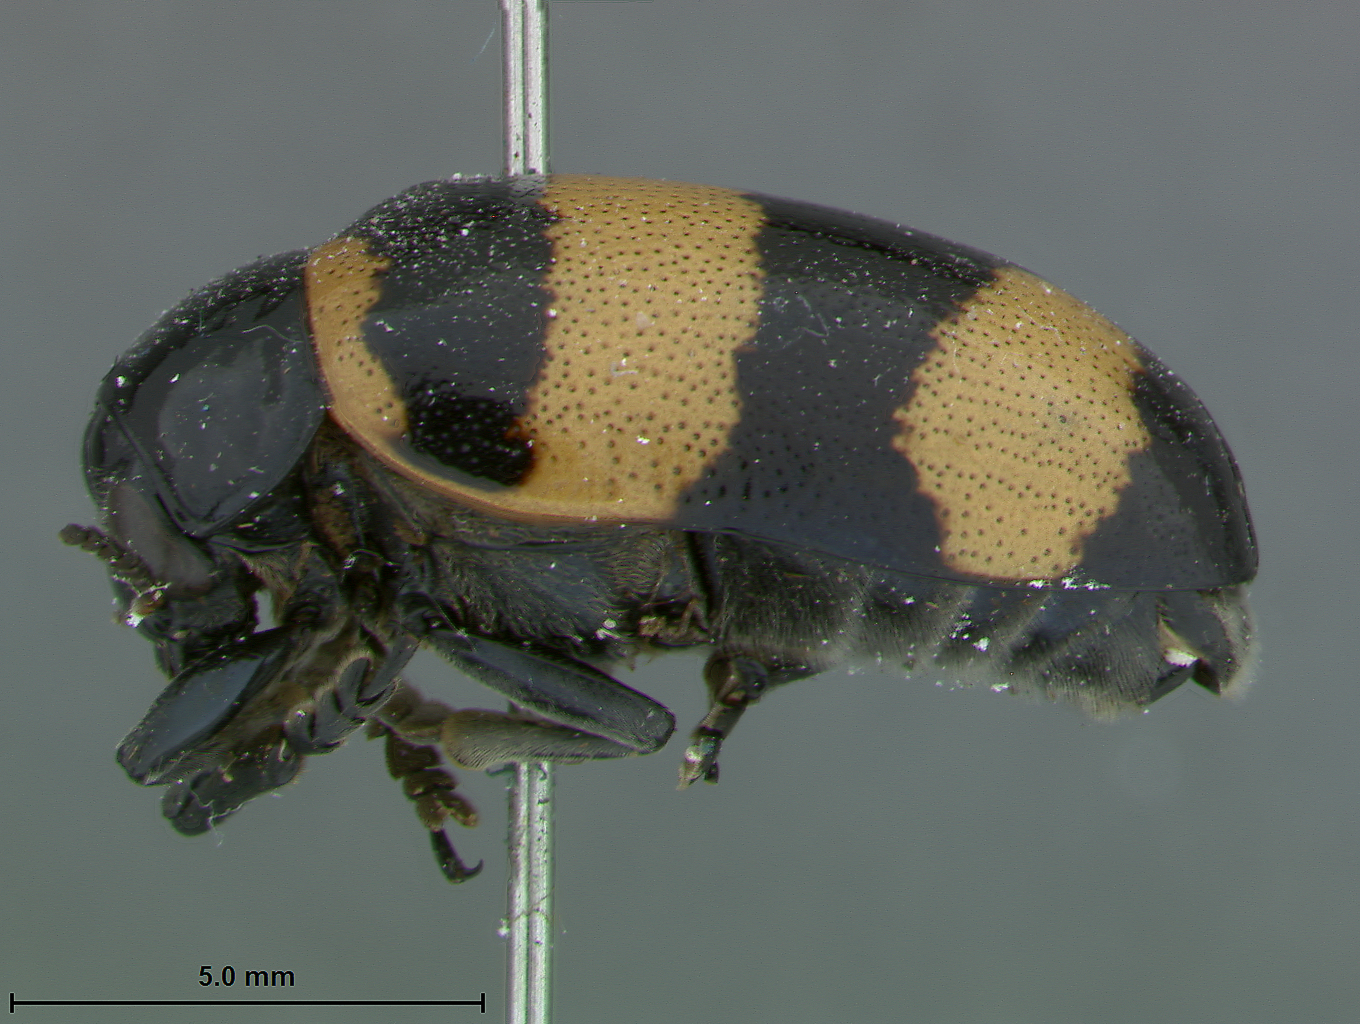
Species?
Diapromorpha gigantea
